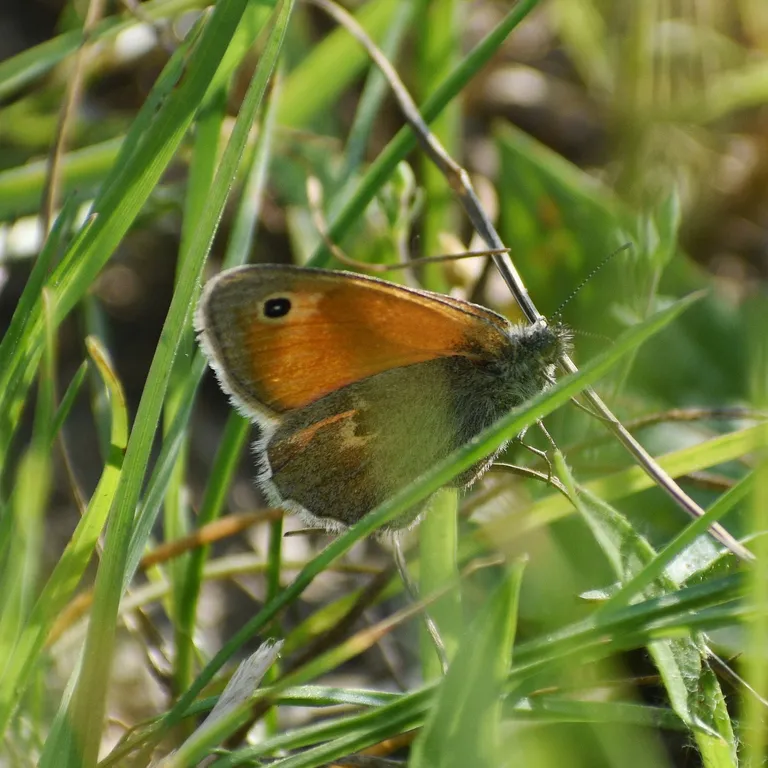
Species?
Coenonympha pamphilus
